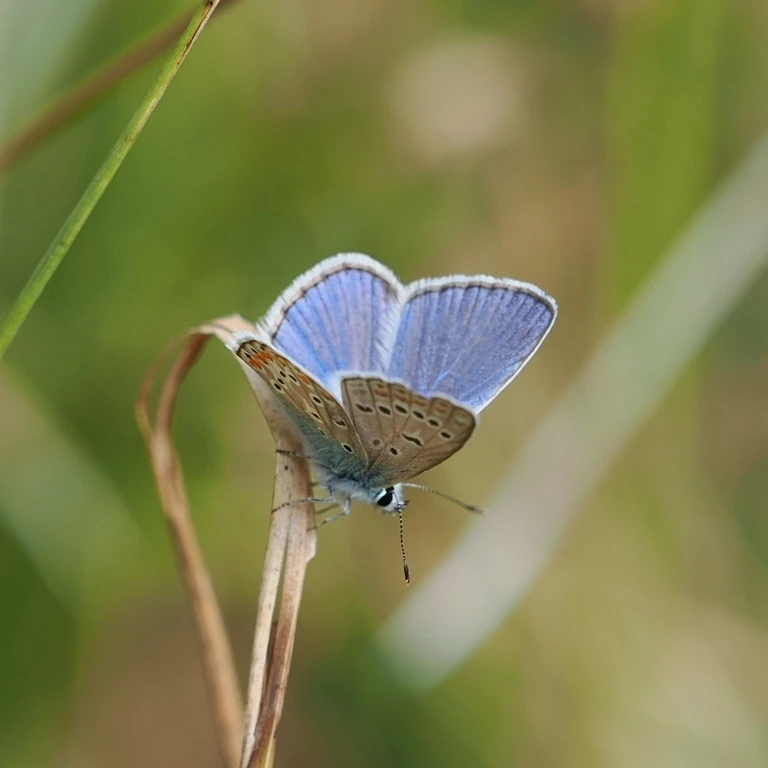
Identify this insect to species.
Polyommatus icarus
